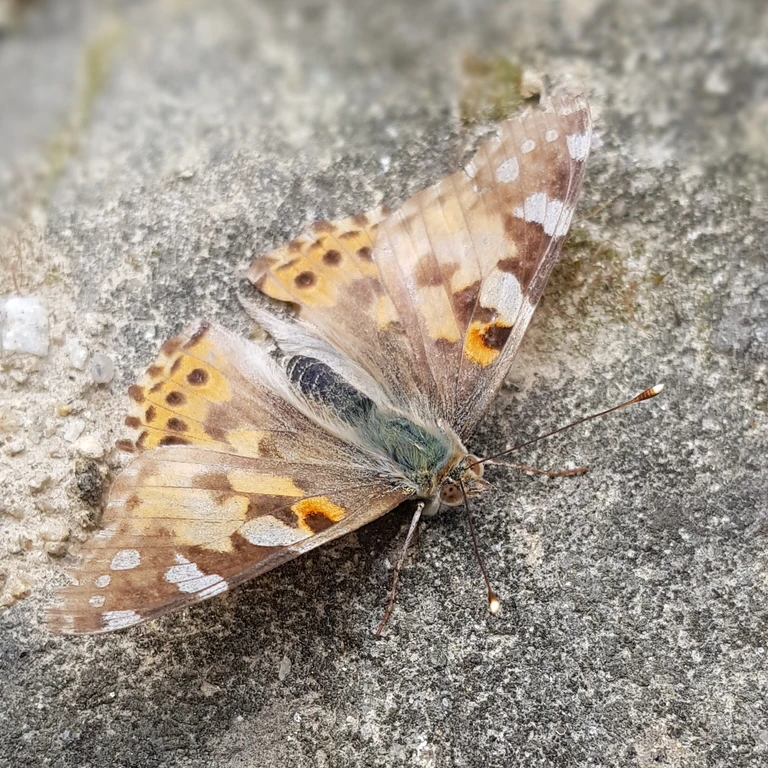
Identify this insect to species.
Vanessa cardui
